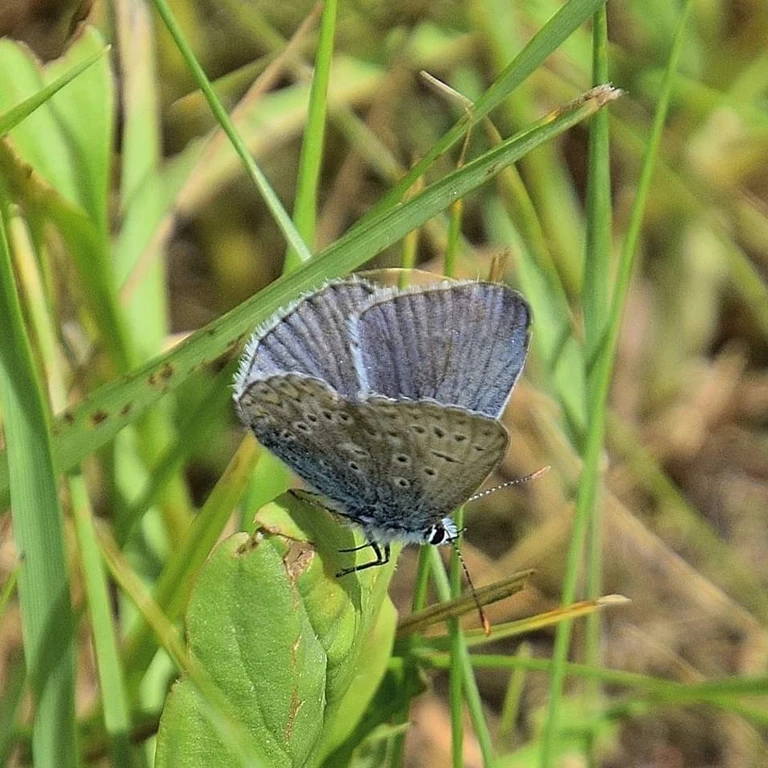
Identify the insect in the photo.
Polyommatus icarus
